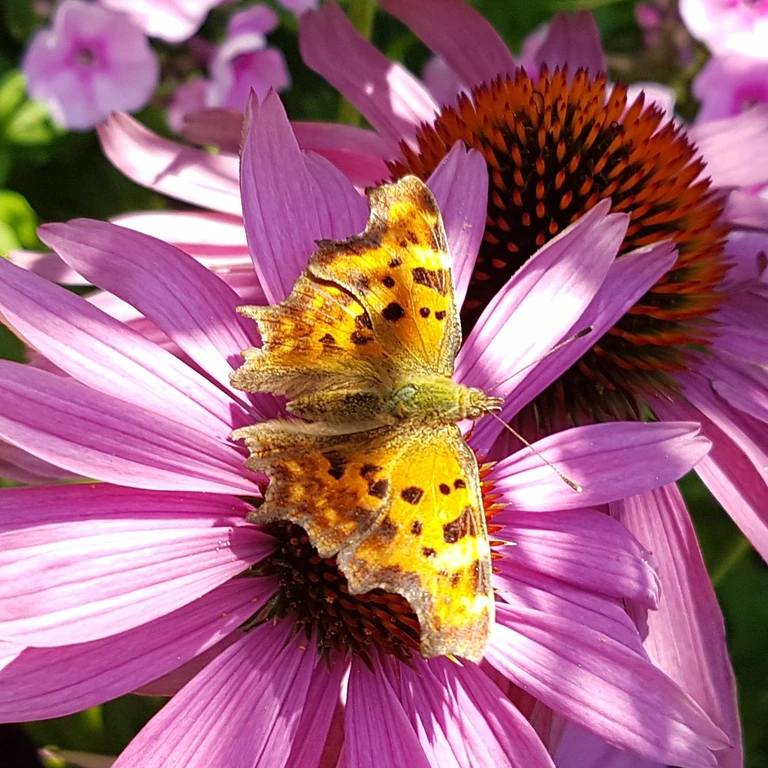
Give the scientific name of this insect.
Polygonia c-album
